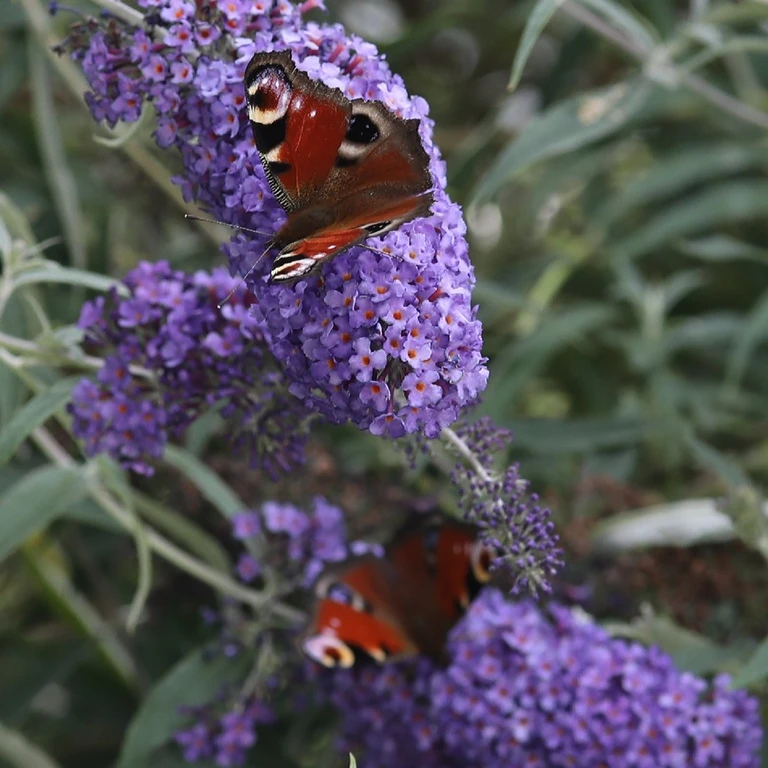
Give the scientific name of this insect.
Aglais io
